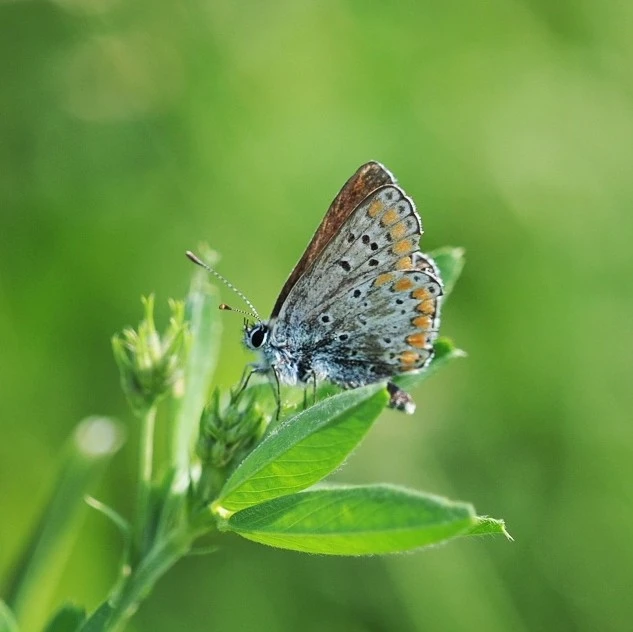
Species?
Aricia agestis/artaxerxes
